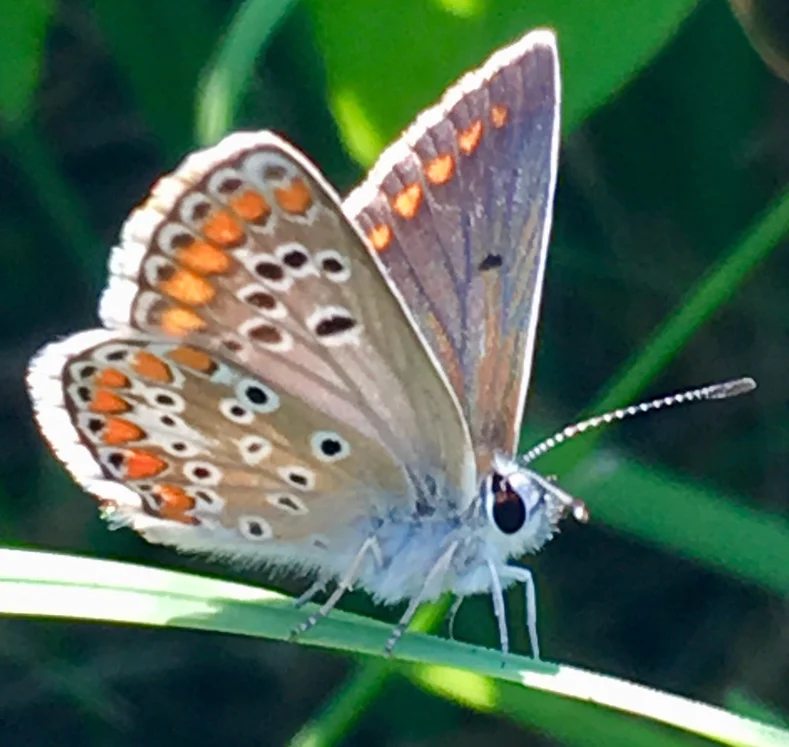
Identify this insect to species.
Aricia agestis/artaxerxes
